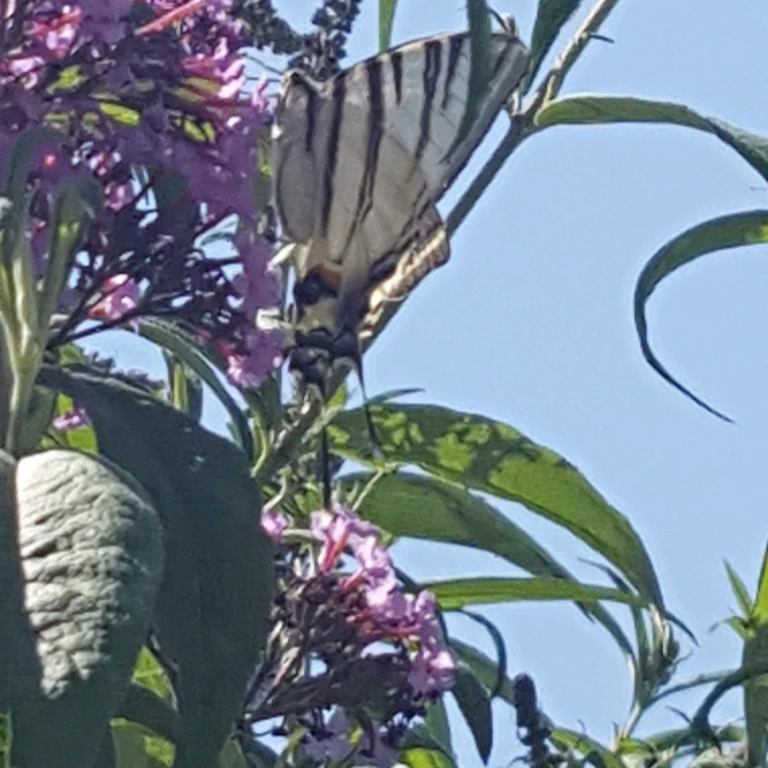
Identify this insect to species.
Iphiclides podalirius
